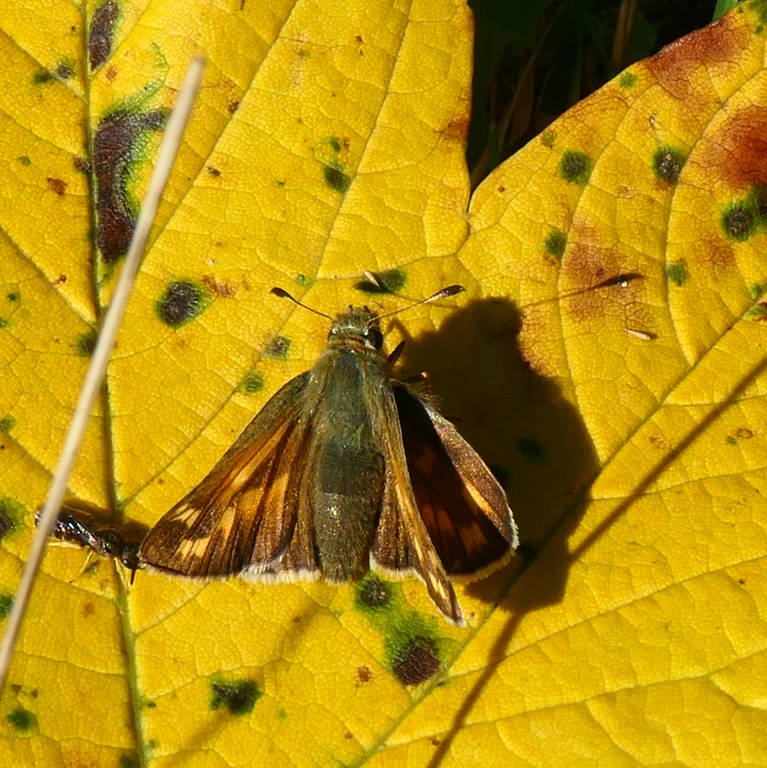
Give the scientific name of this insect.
Hesperia comma
